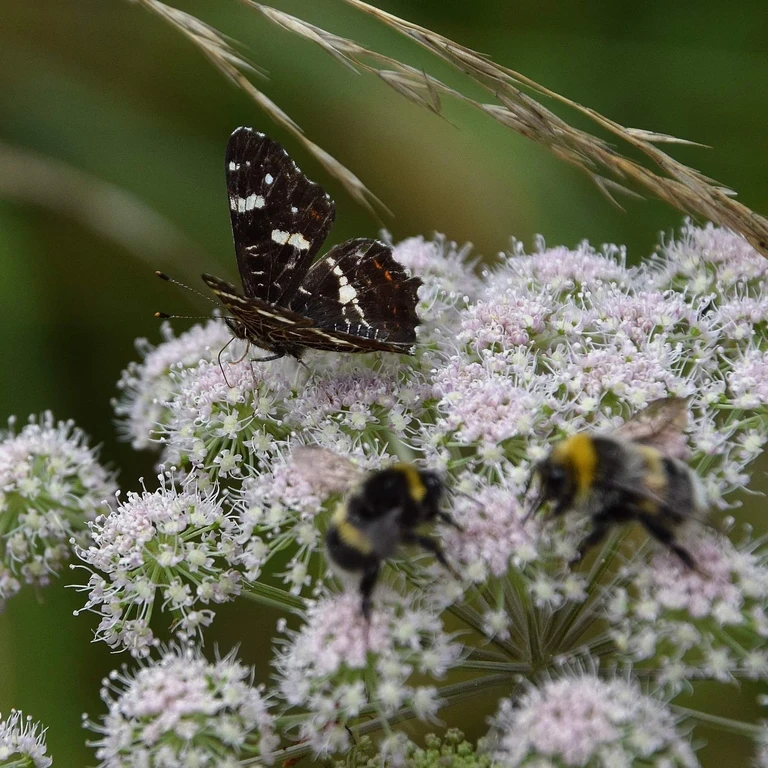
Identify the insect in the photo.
Araschnia levana
